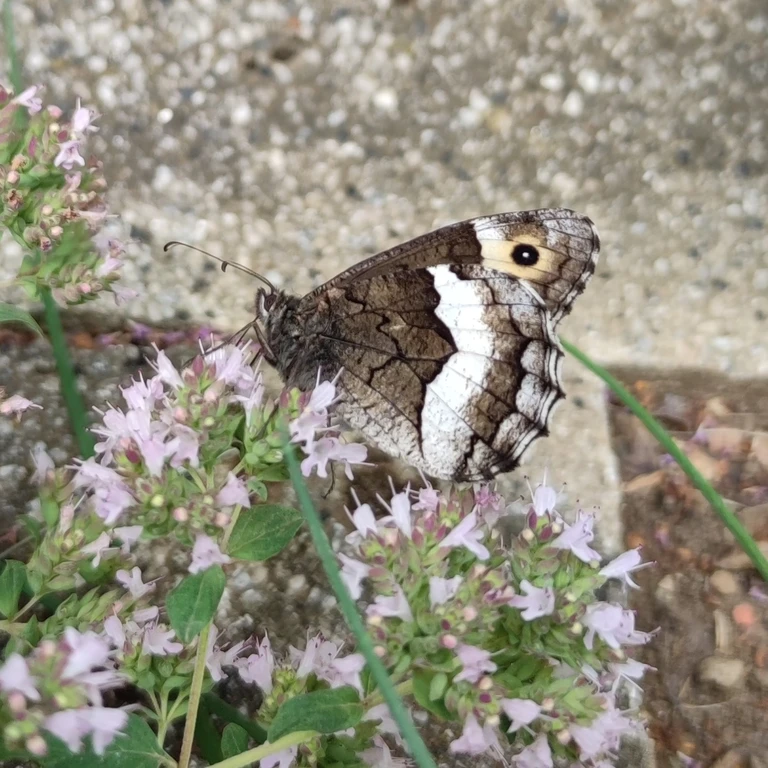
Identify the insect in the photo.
Hipparchia alcyone
